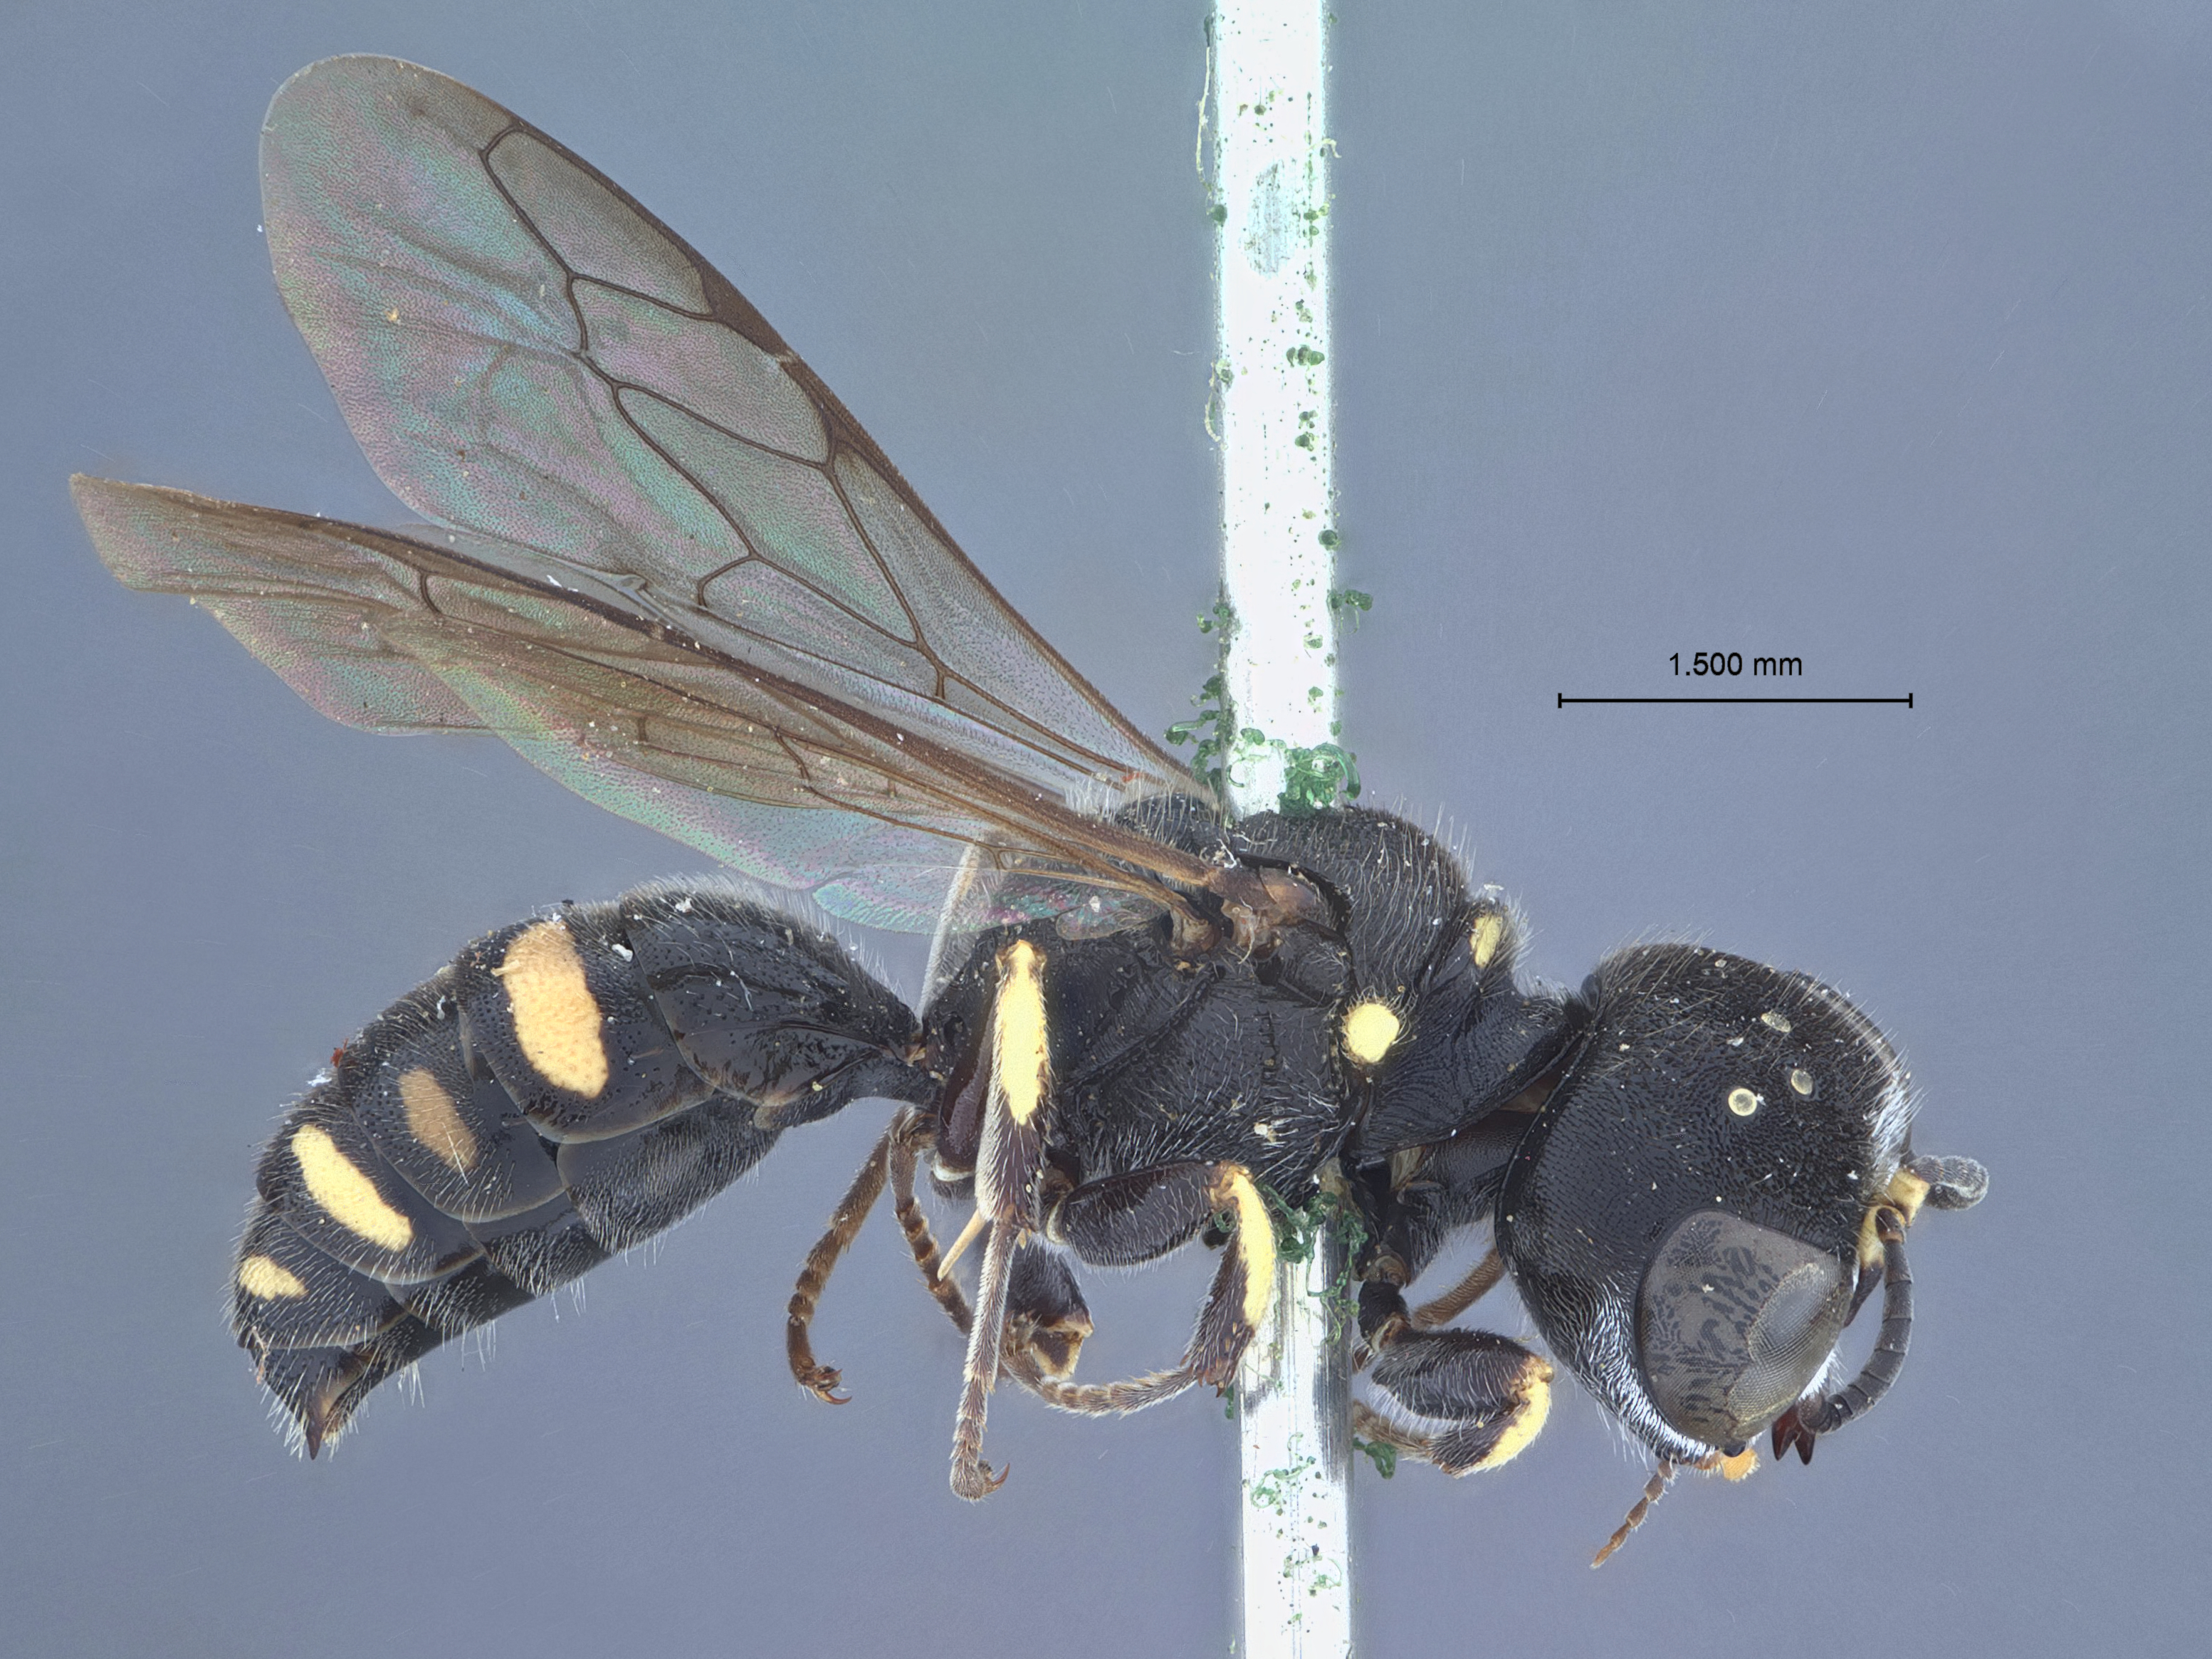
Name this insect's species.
Crabro besseyae
